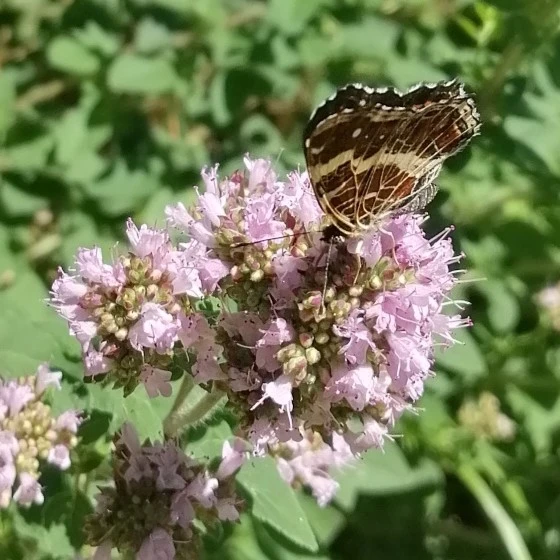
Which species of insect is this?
Araschnia levana
